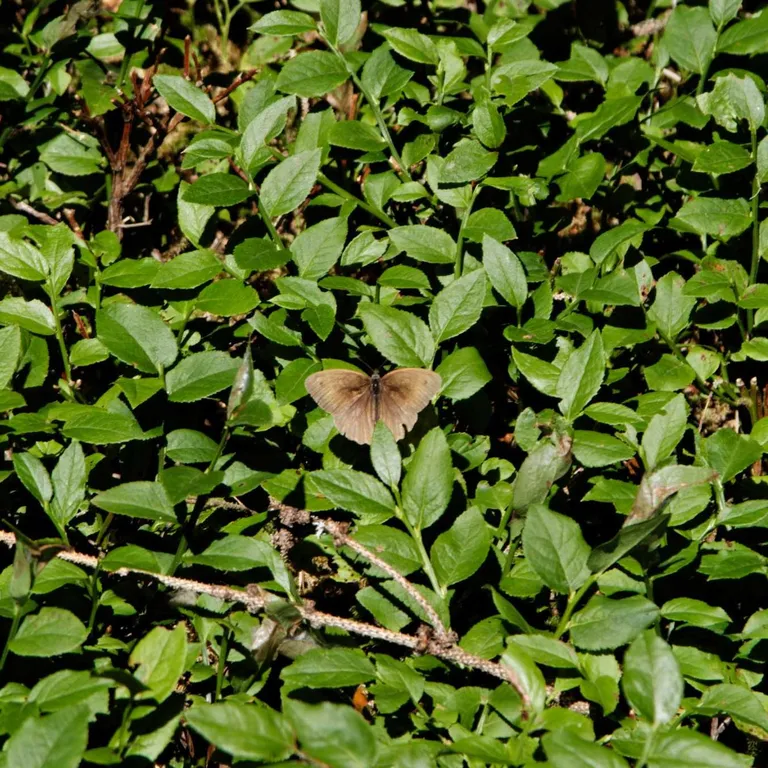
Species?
Maniola jurtina
